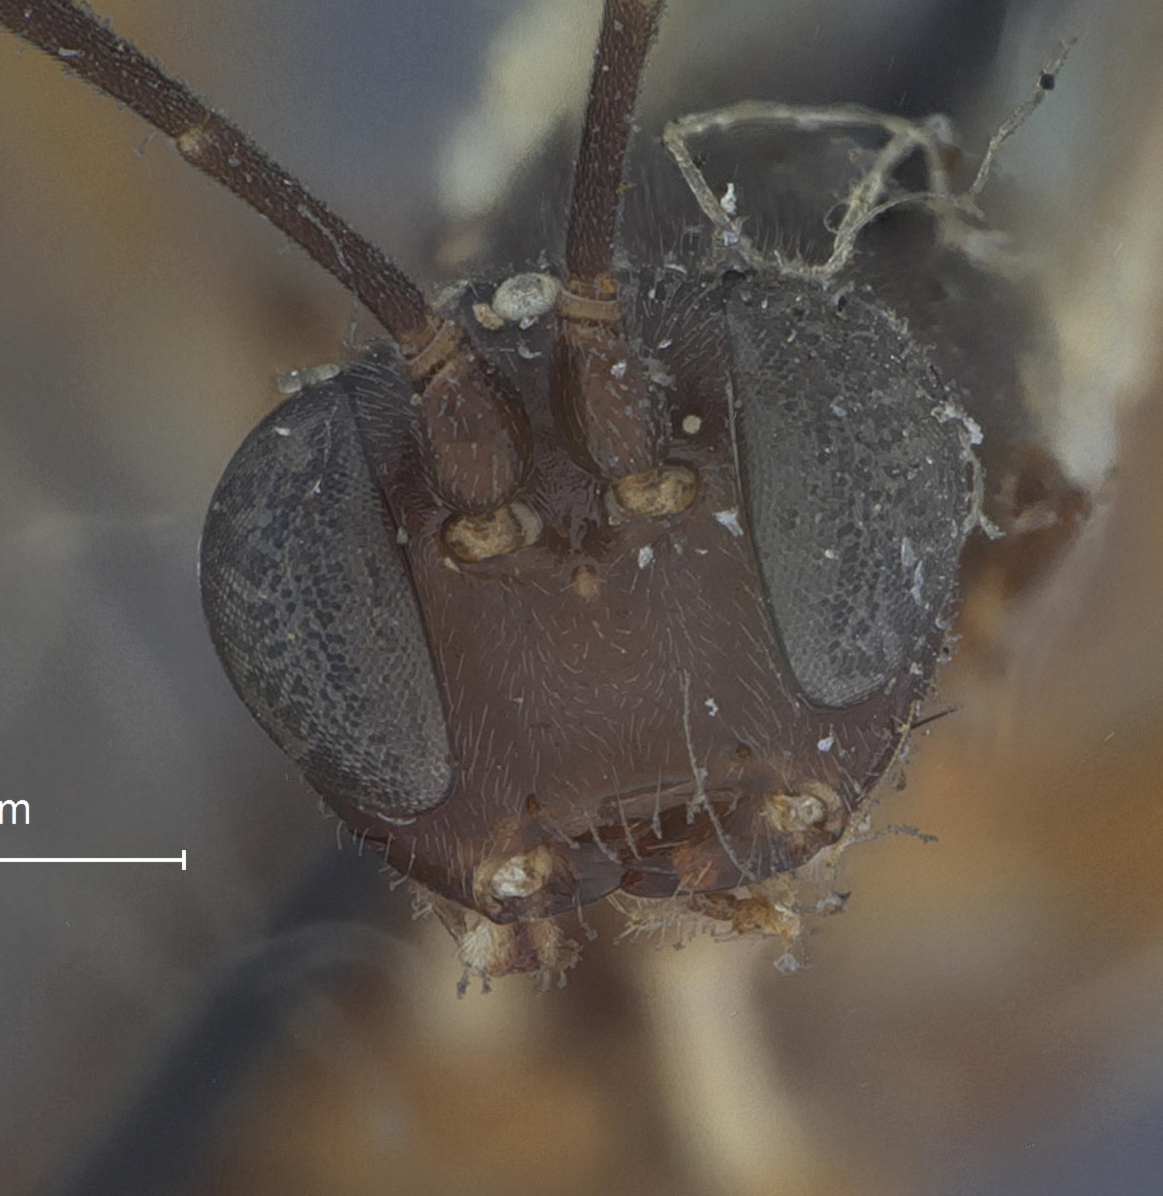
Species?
Helcostizus tibialis
